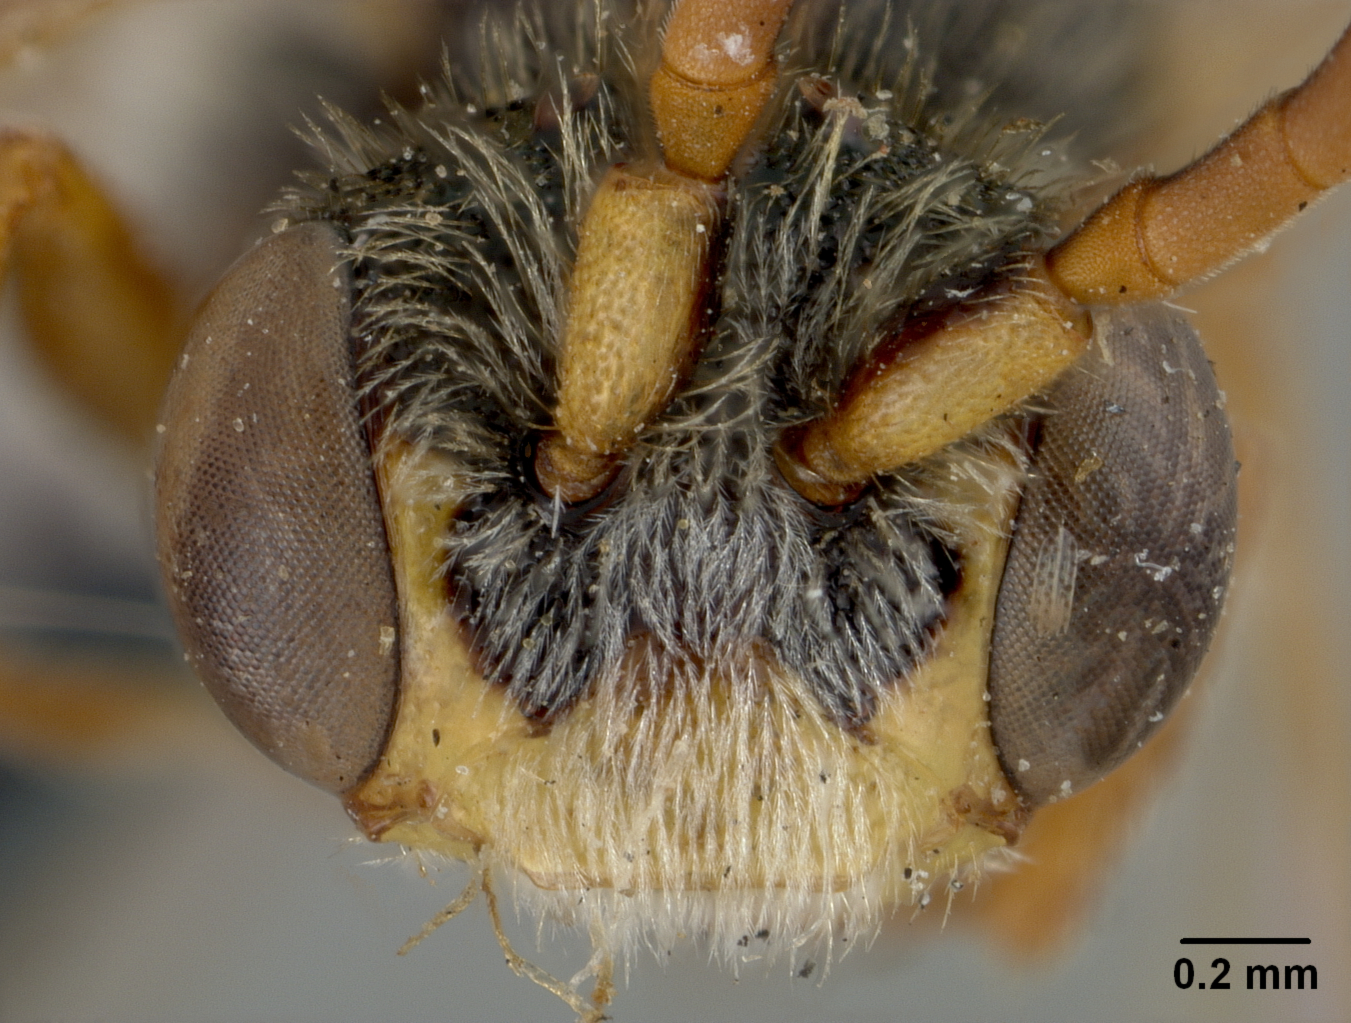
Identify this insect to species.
Nomada coloradella
